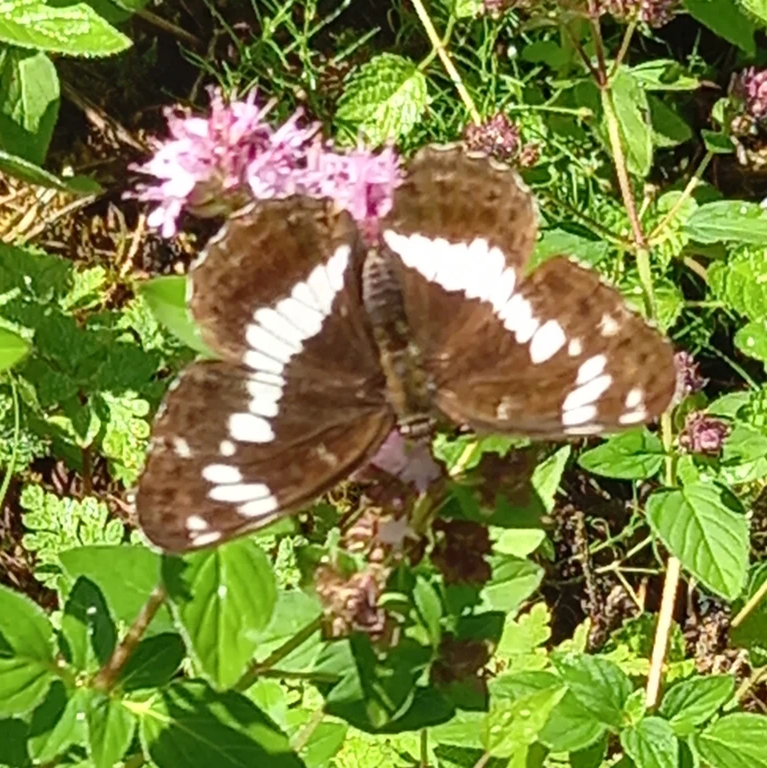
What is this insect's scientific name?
Limenitis camilla (also Ladoga camilla)
